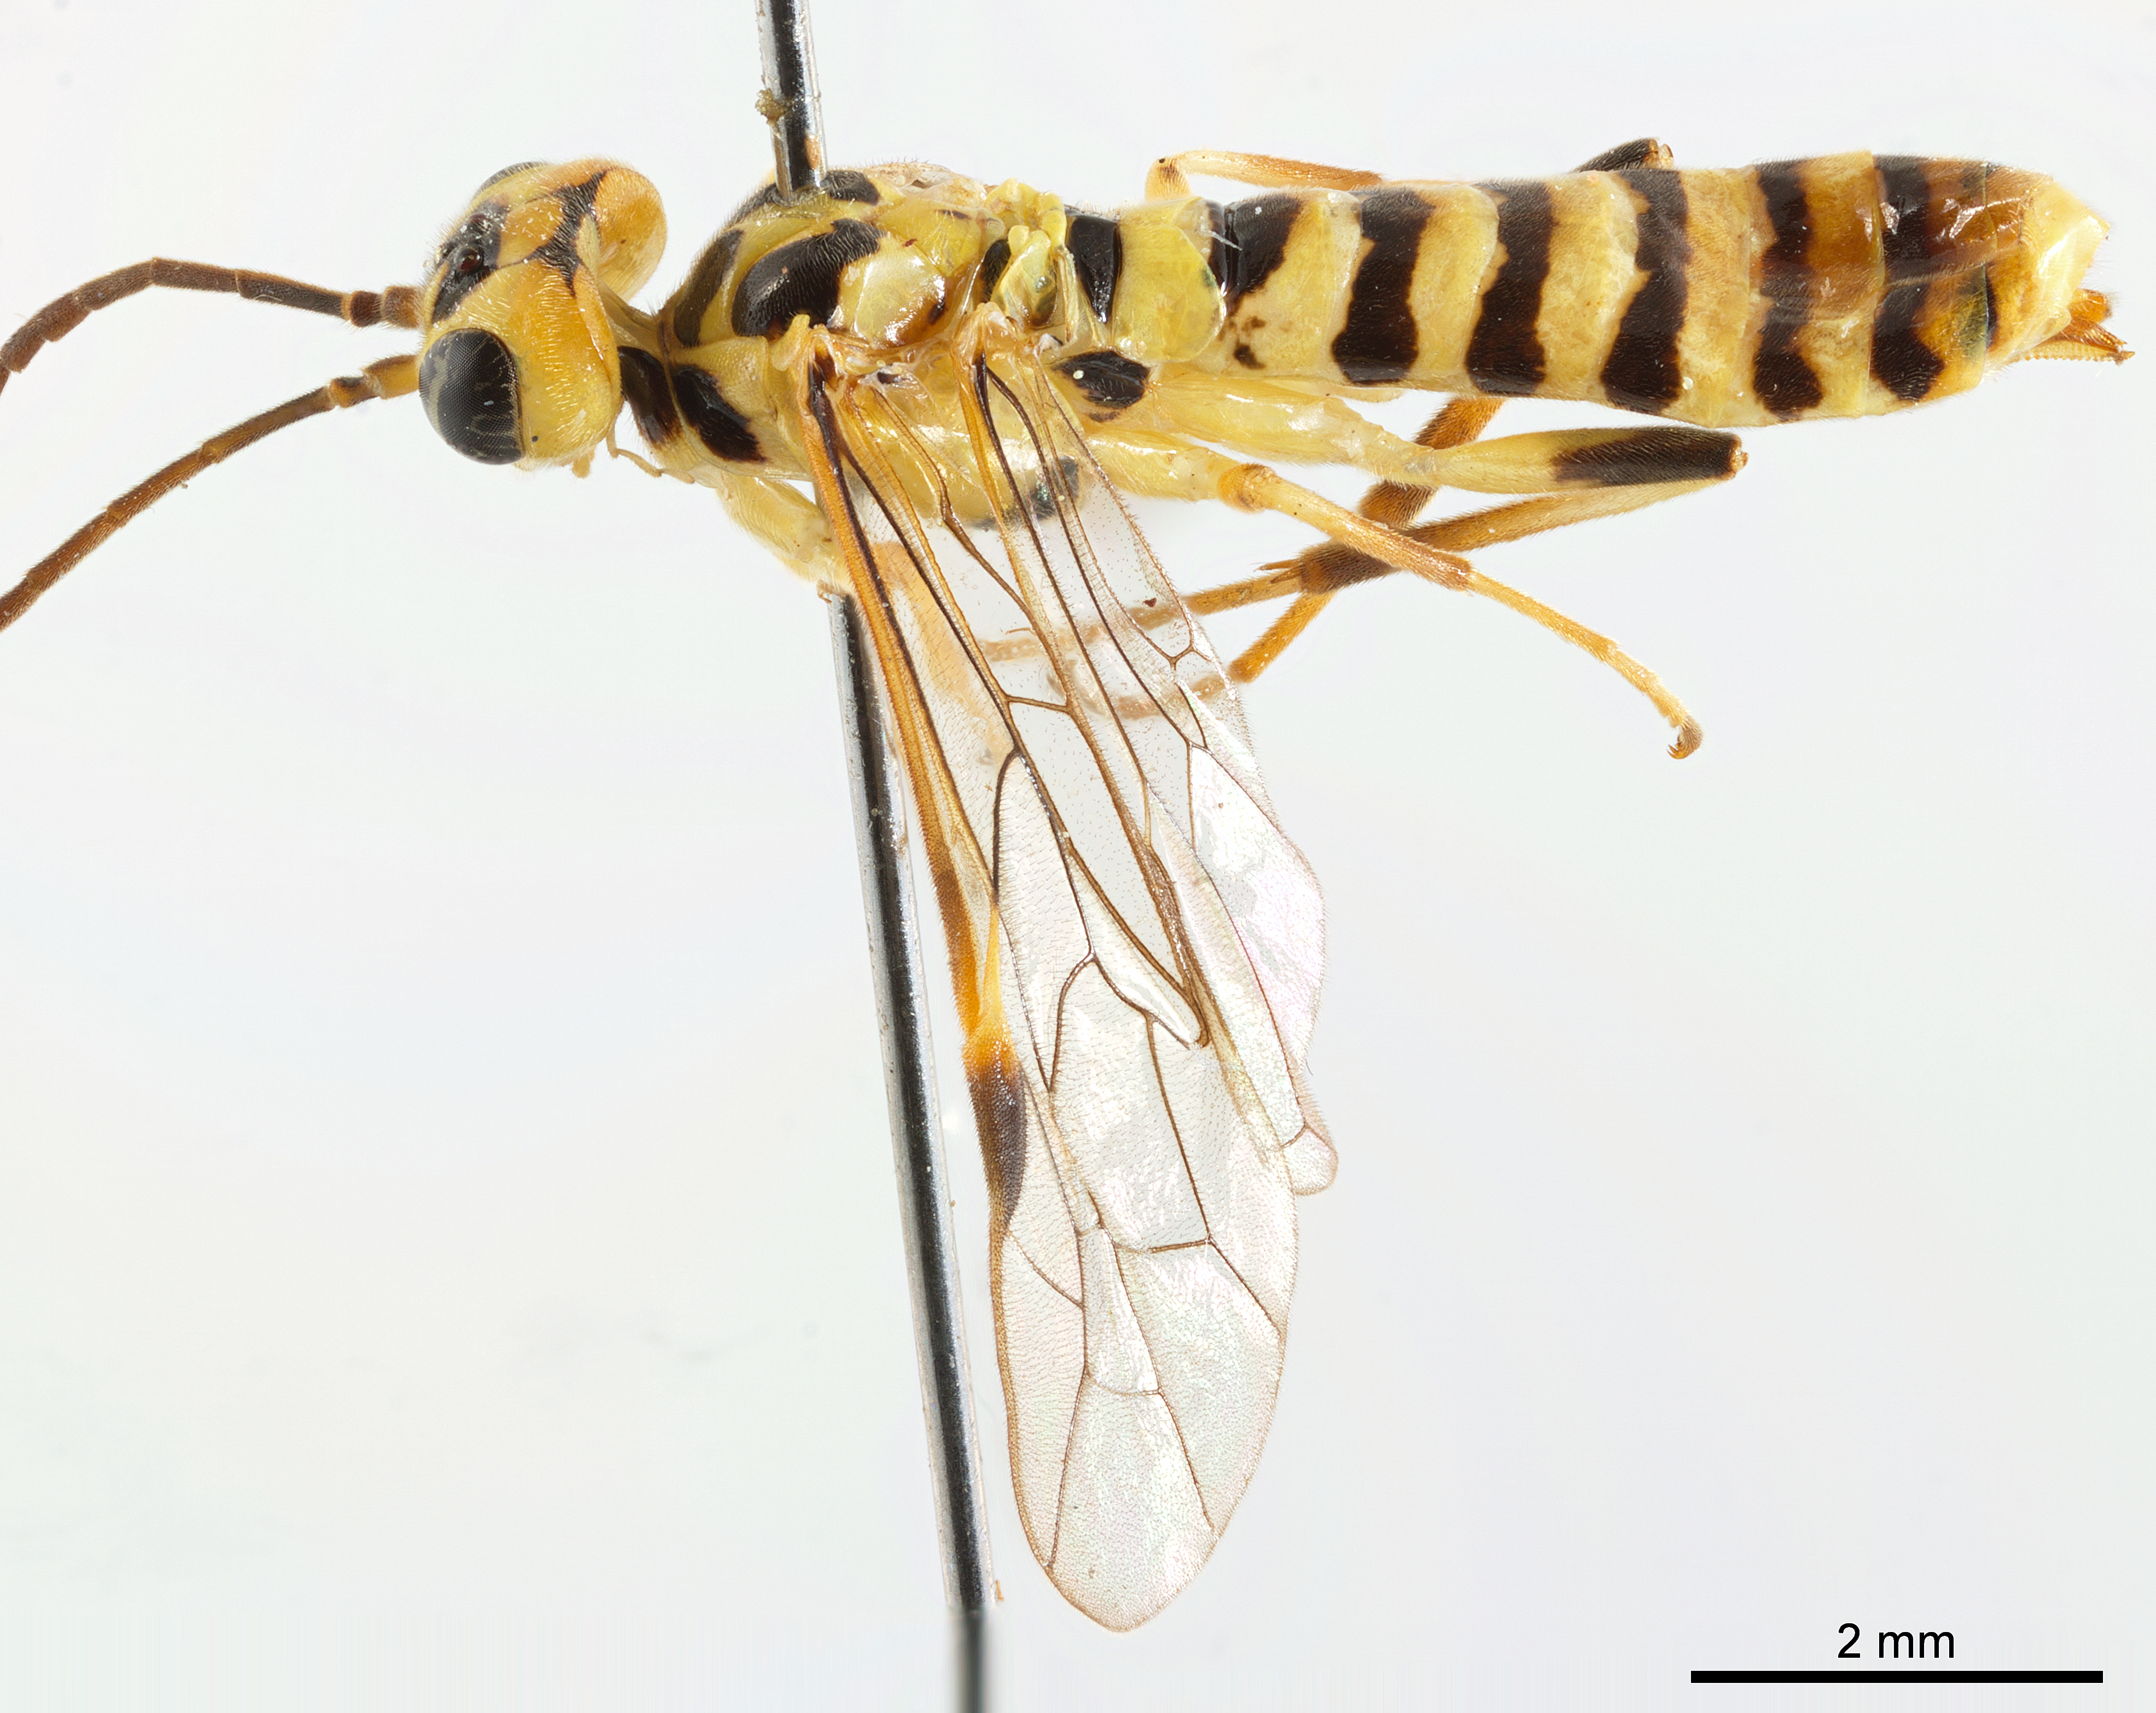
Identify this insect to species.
Linomorpha flava
